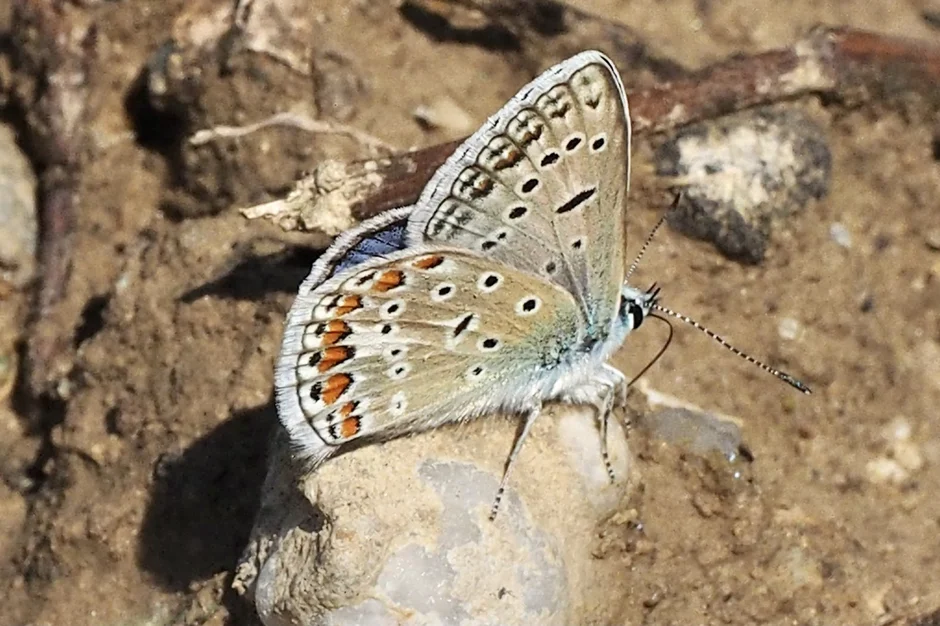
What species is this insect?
Polyommatus icarus
